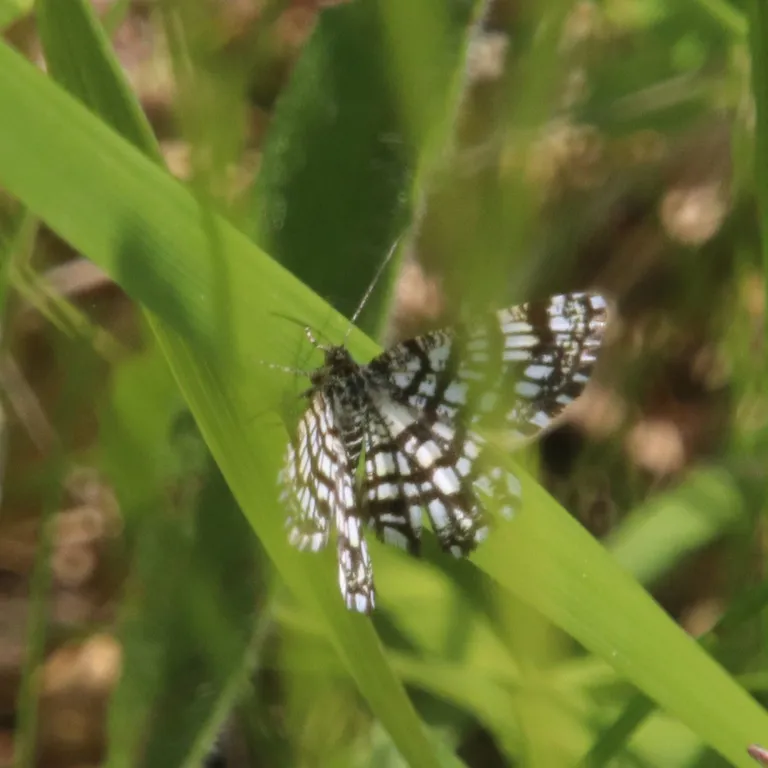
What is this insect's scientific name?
Chiasmia clathrata
